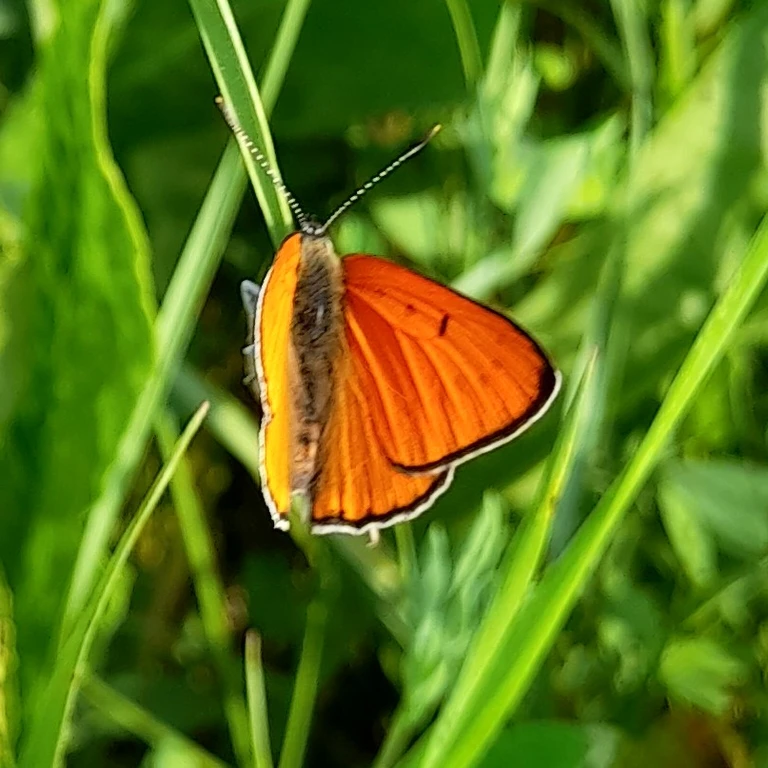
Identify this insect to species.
Lycaena dispar
